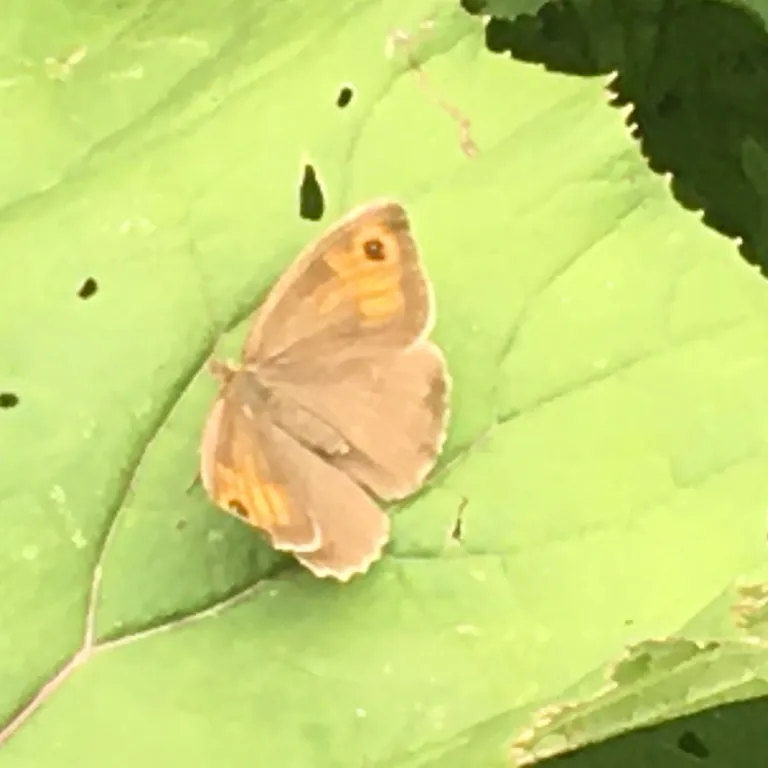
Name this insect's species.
Maniola jurtina
